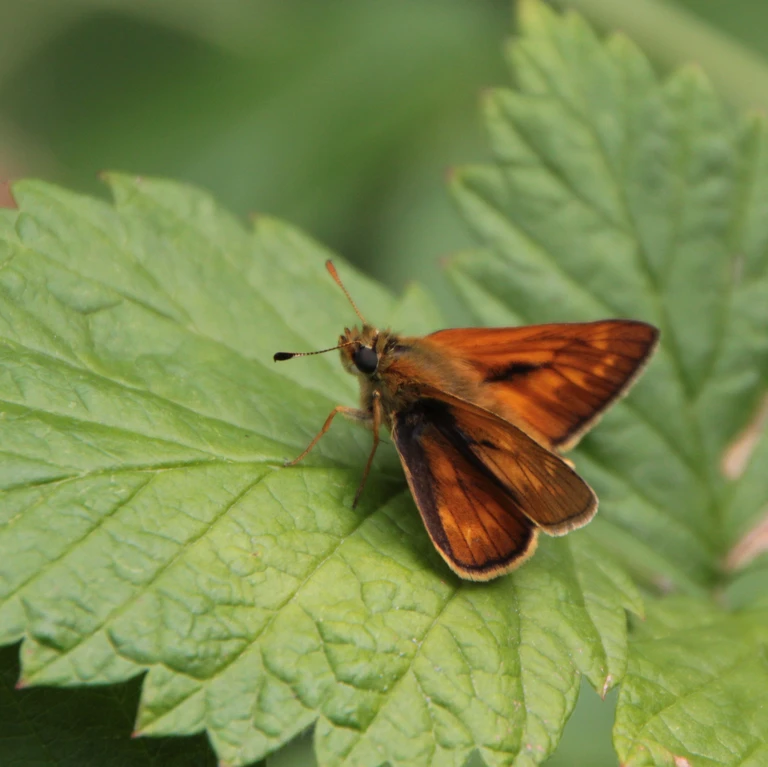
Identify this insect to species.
Ochlodes sylvanus (also Ochlodes venata)
